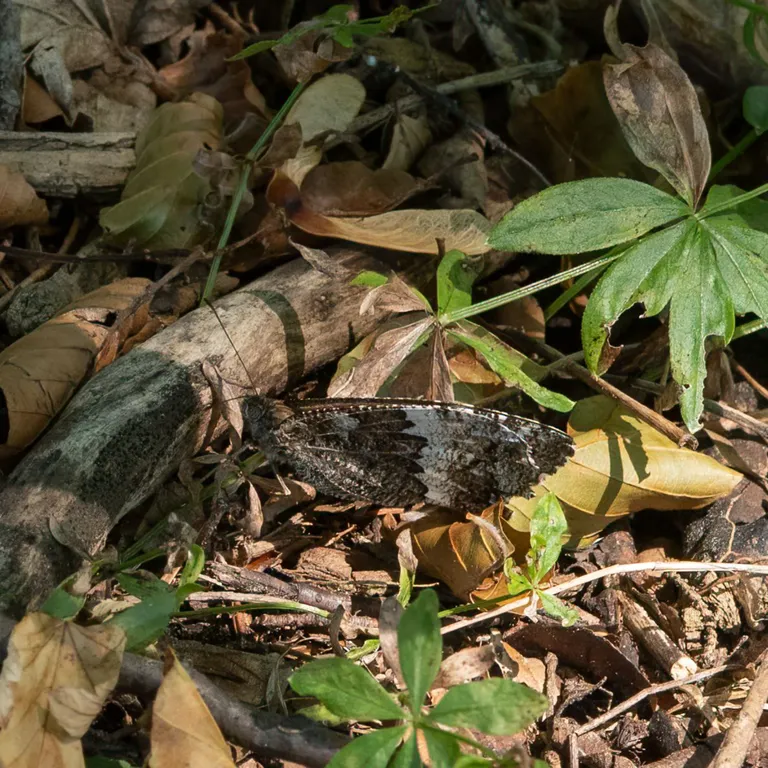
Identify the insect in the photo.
Brintesia circe
